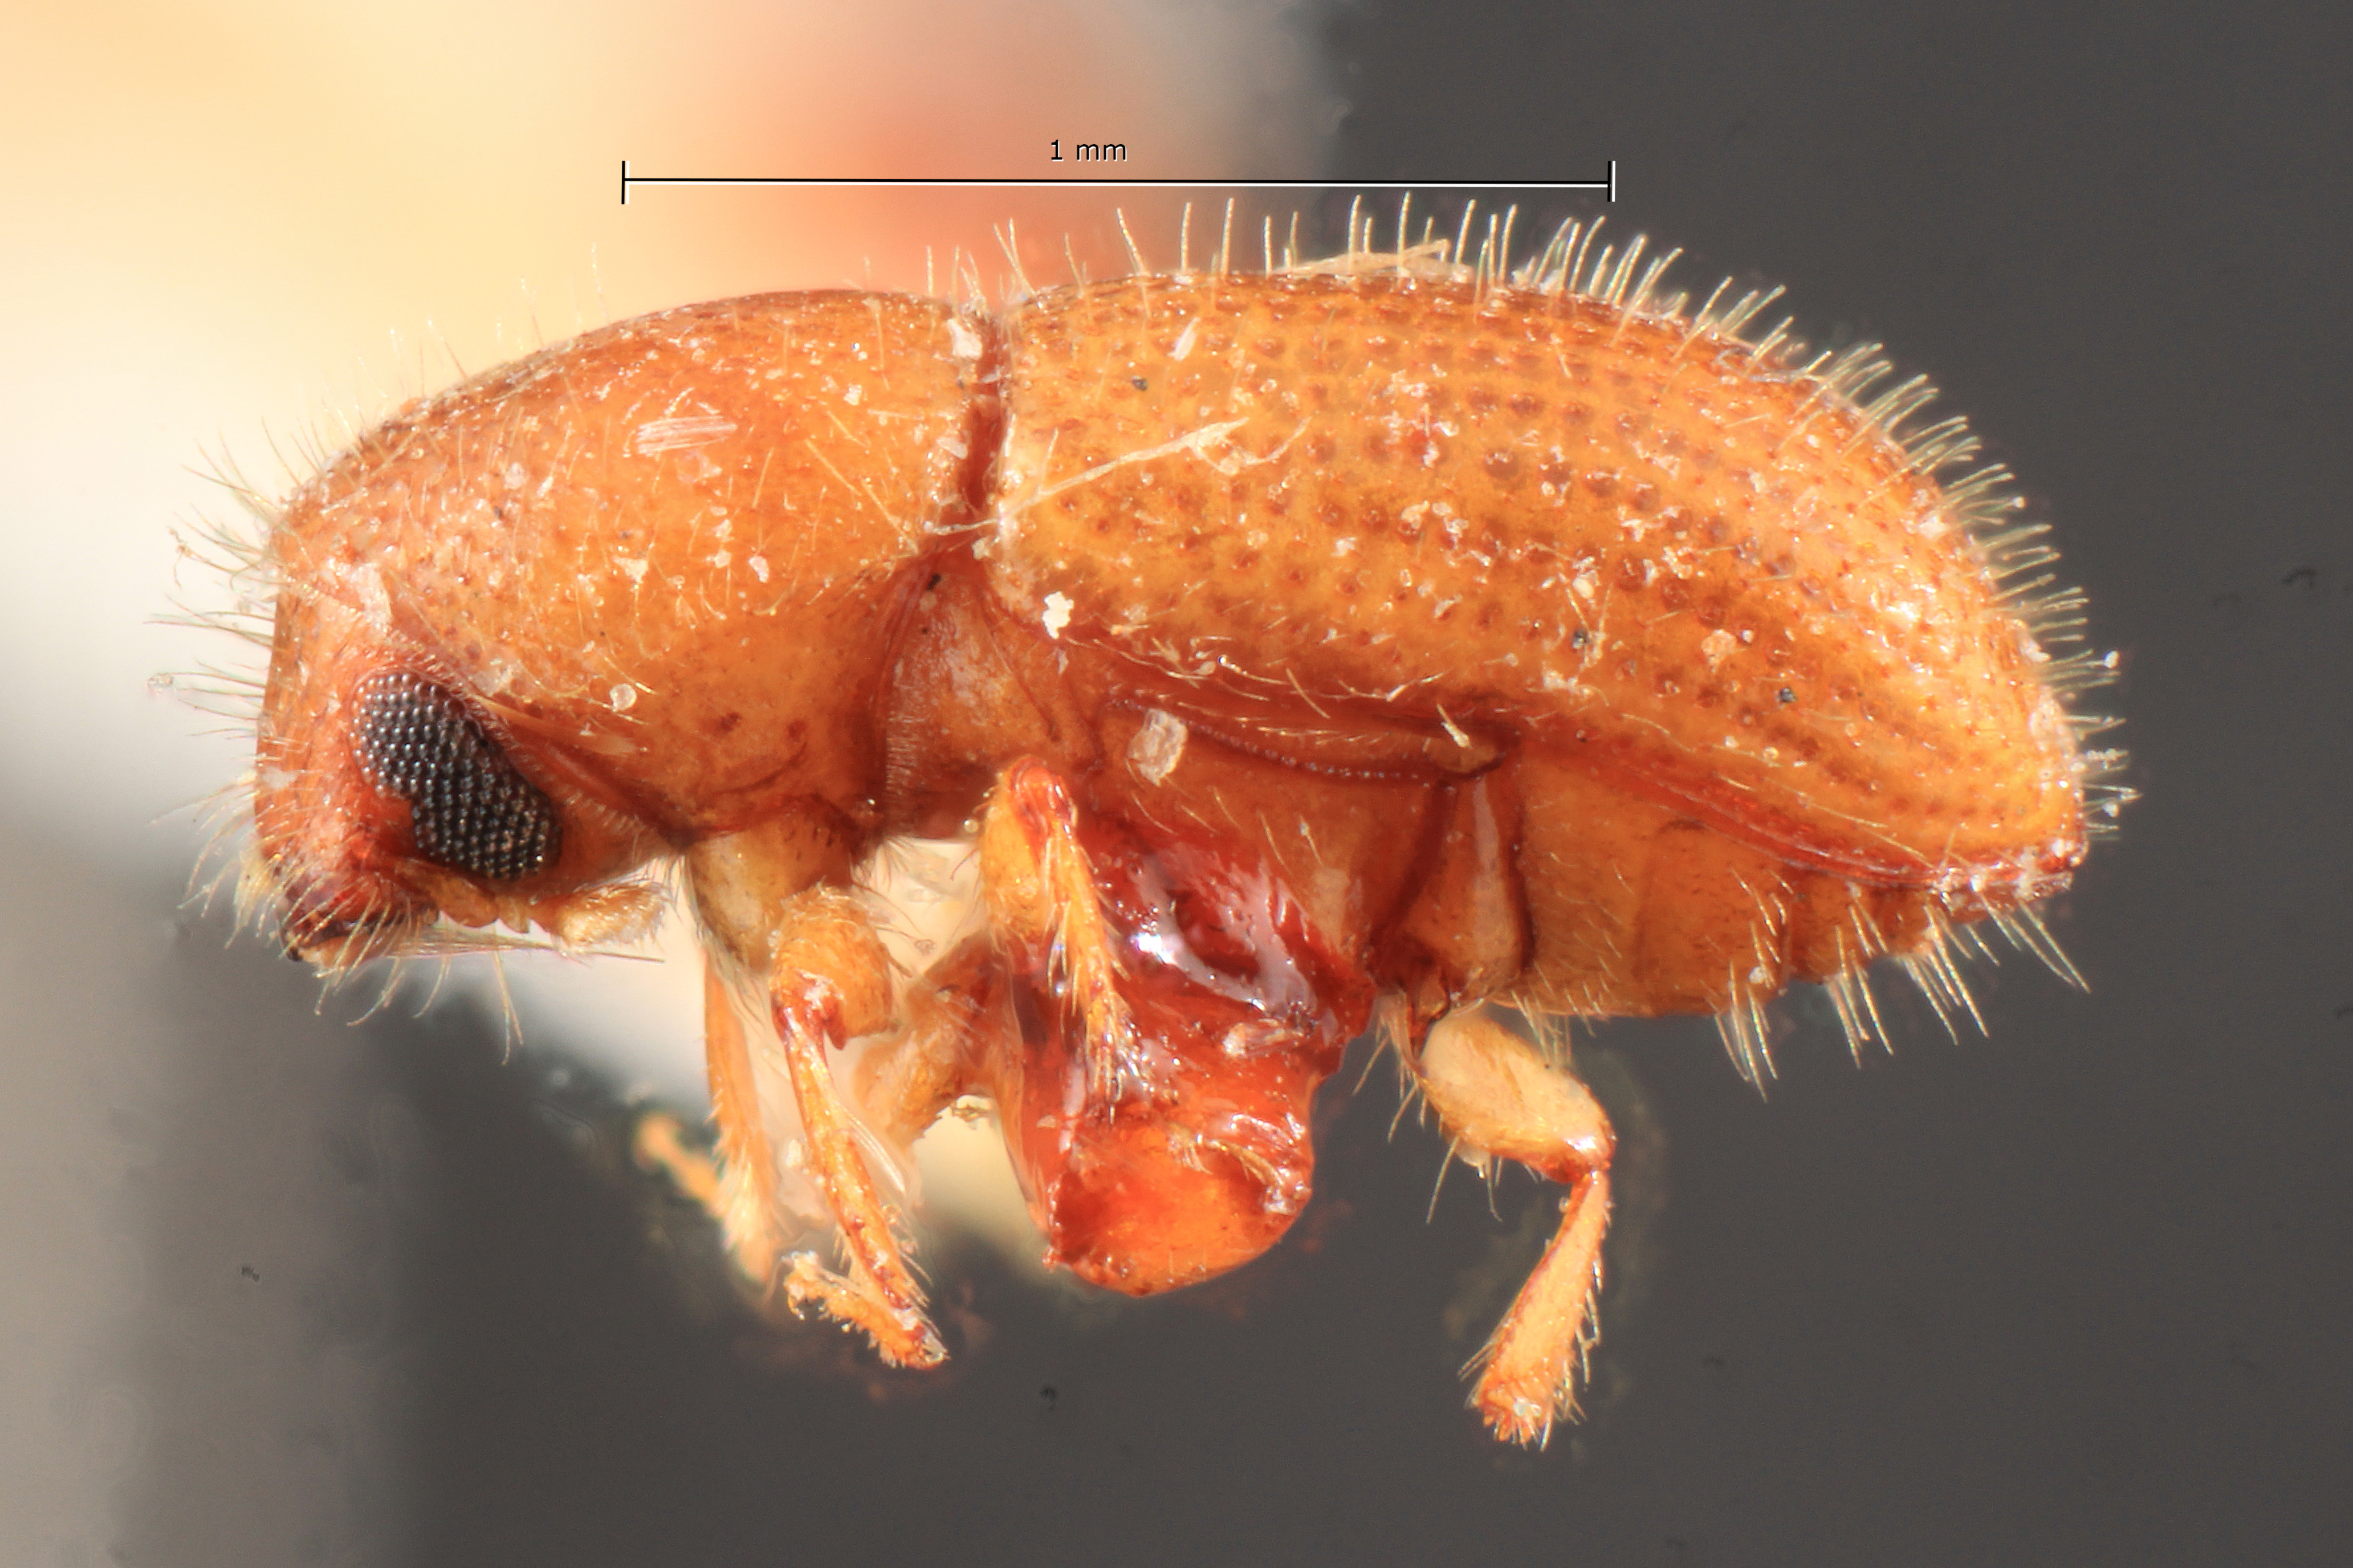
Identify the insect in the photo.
Dendrurgus philippinensis
